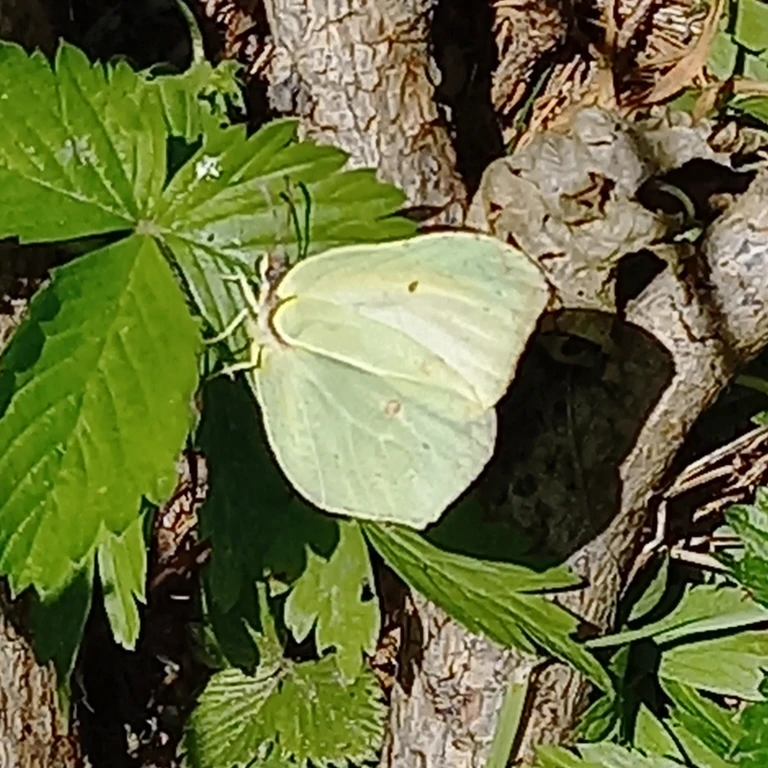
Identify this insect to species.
Gonepteryx rhamni
